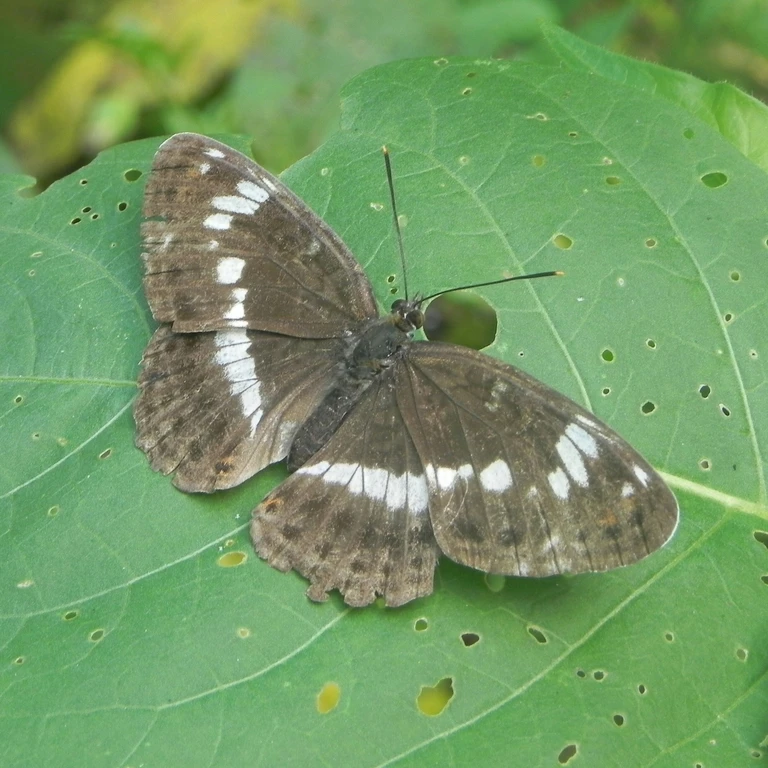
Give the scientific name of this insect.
Limenitis camilla (also Ladoga camilla)
